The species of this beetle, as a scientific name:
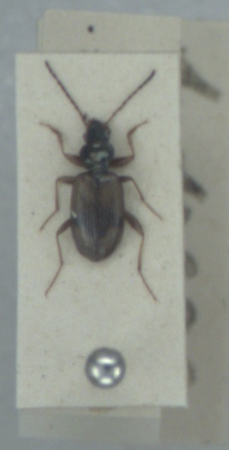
Bembidion bualei
